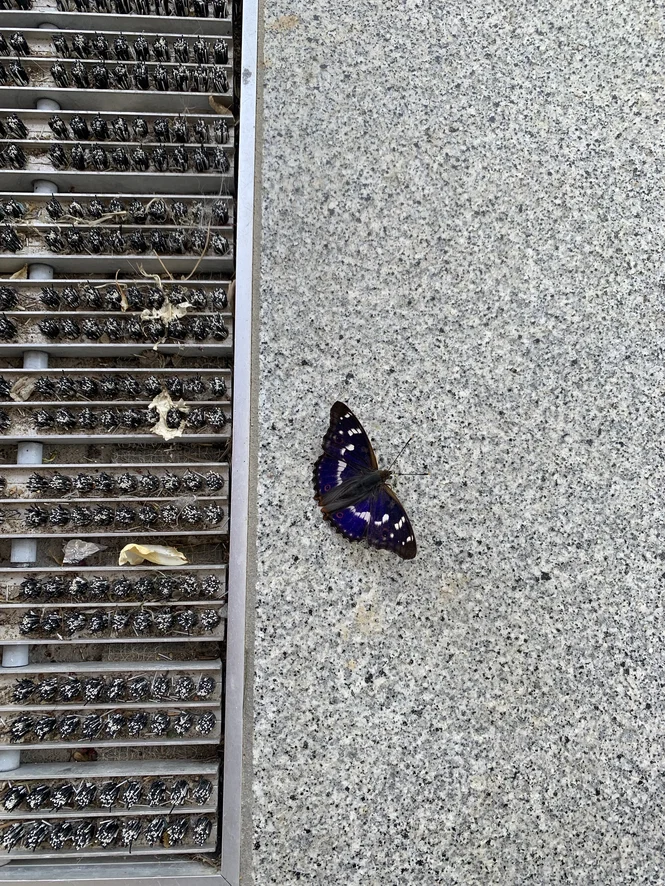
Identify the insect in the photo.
Apatura ilia
